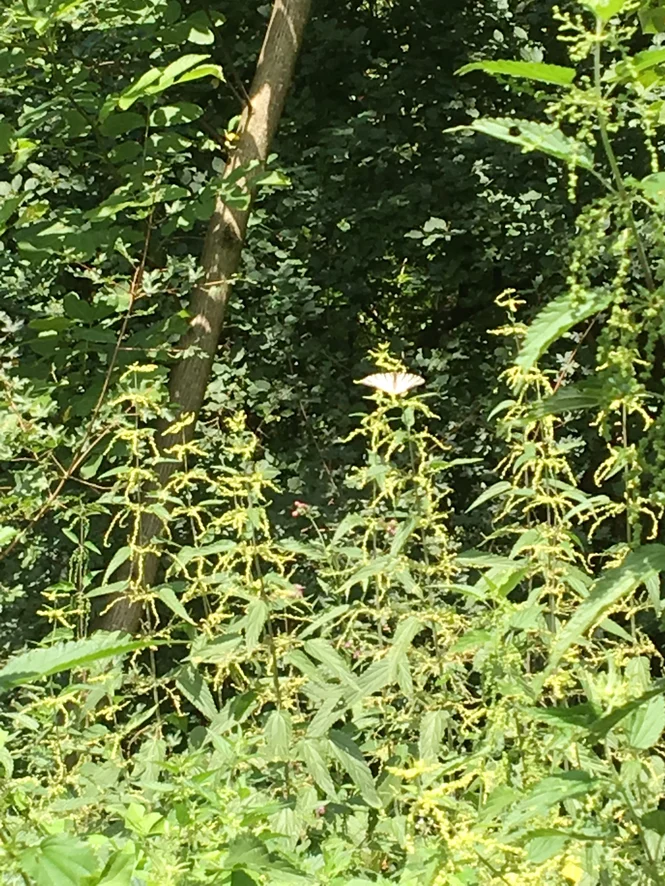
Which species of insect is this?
Iphiclides podalirius
